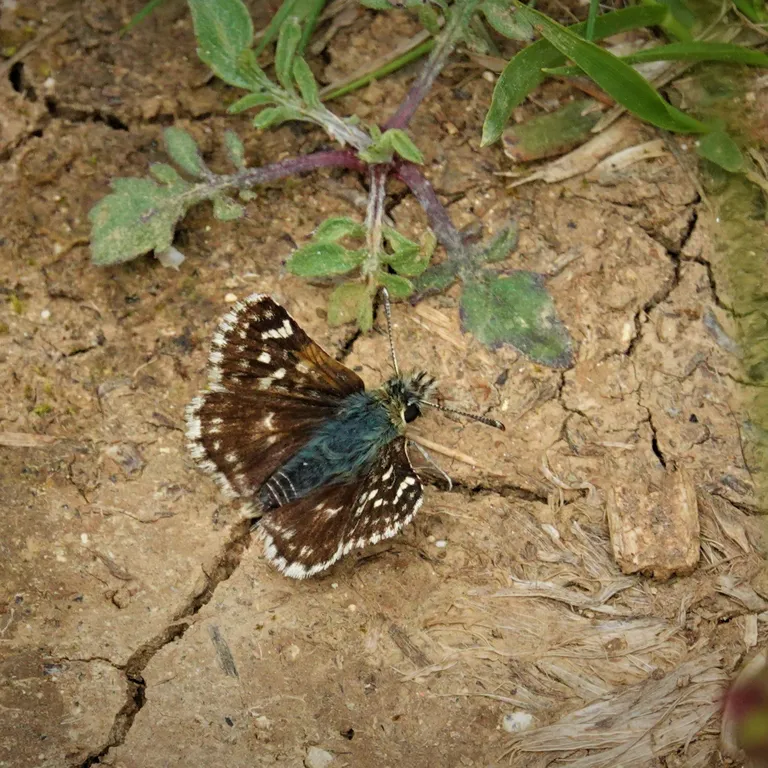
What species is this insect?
Spialia sertorius
